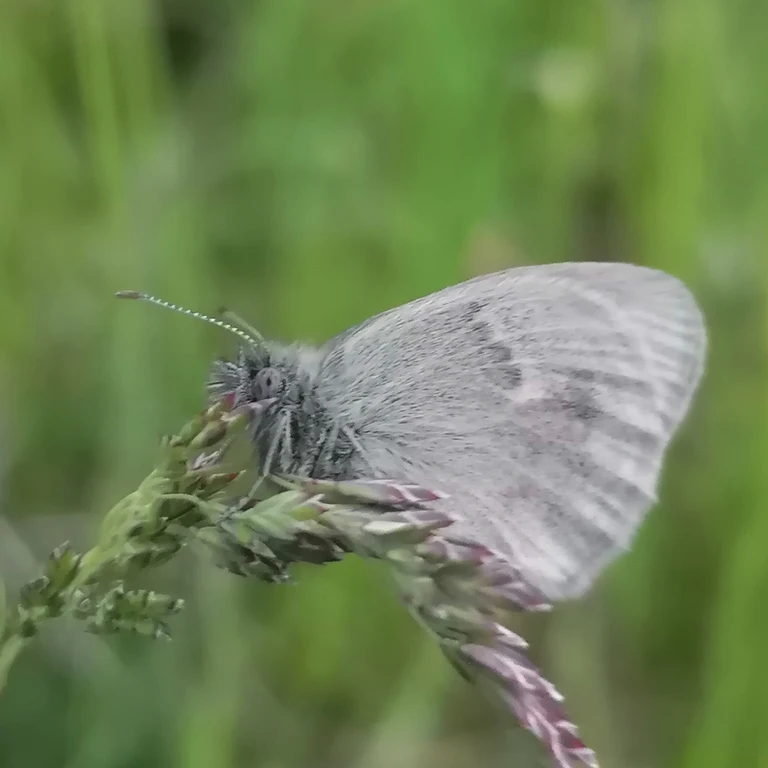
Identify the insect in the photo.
Coenonympha pamphilus
